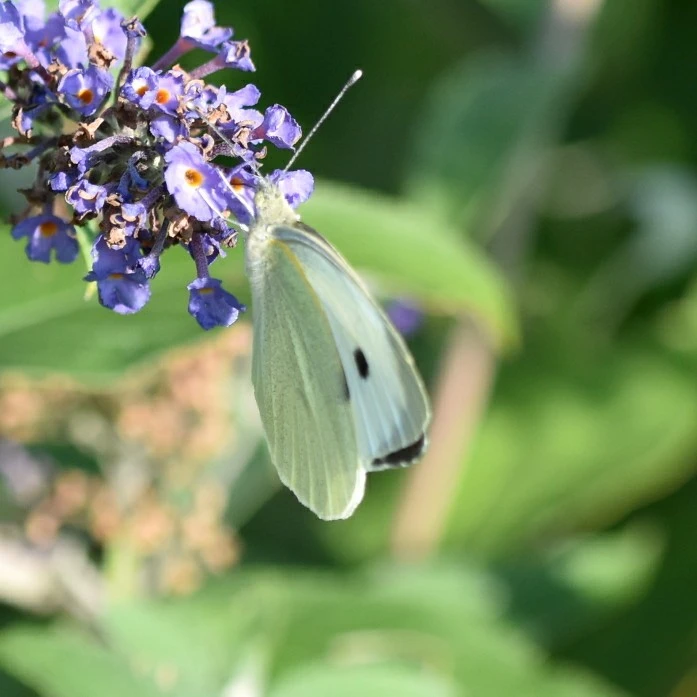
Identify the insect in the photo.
Pieris brassicae
